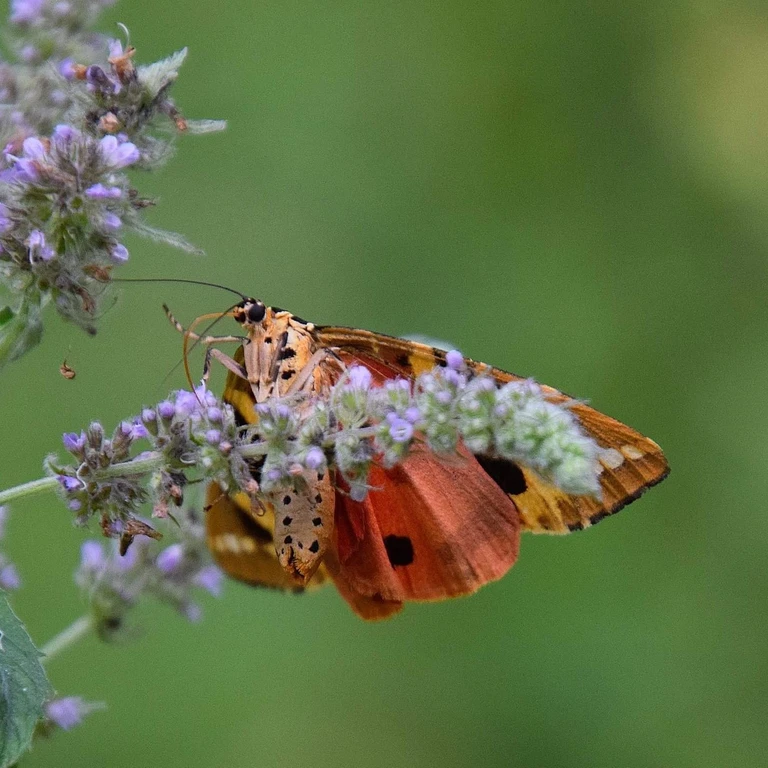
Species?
Euplagia quadripunctaria
